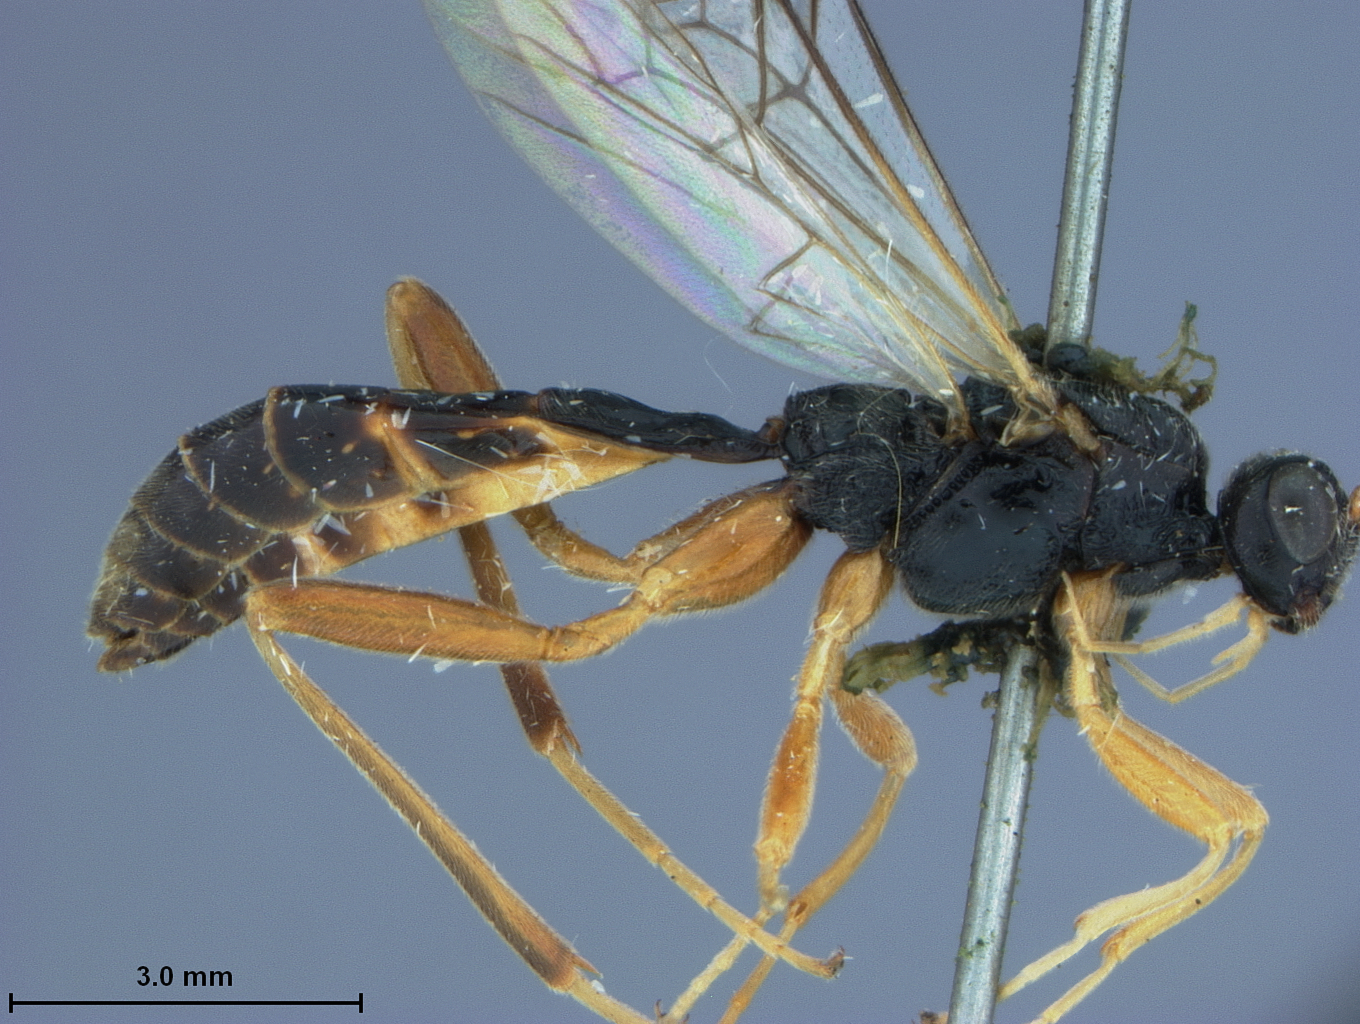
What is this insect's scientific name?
Eumaerocentum politus
